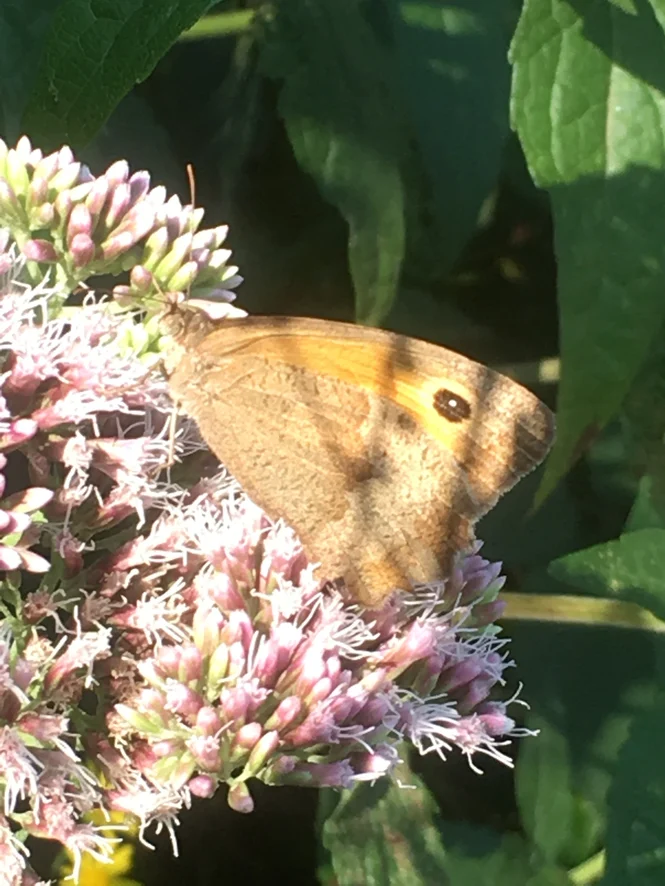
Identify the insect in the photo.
Maniola jurtina
